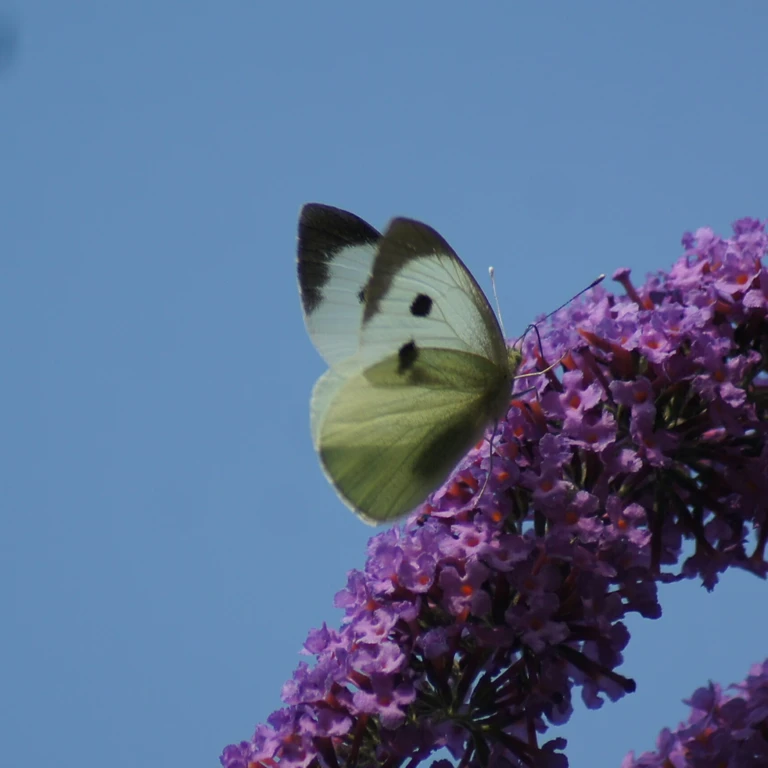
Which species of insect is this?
Pieris brassicae
